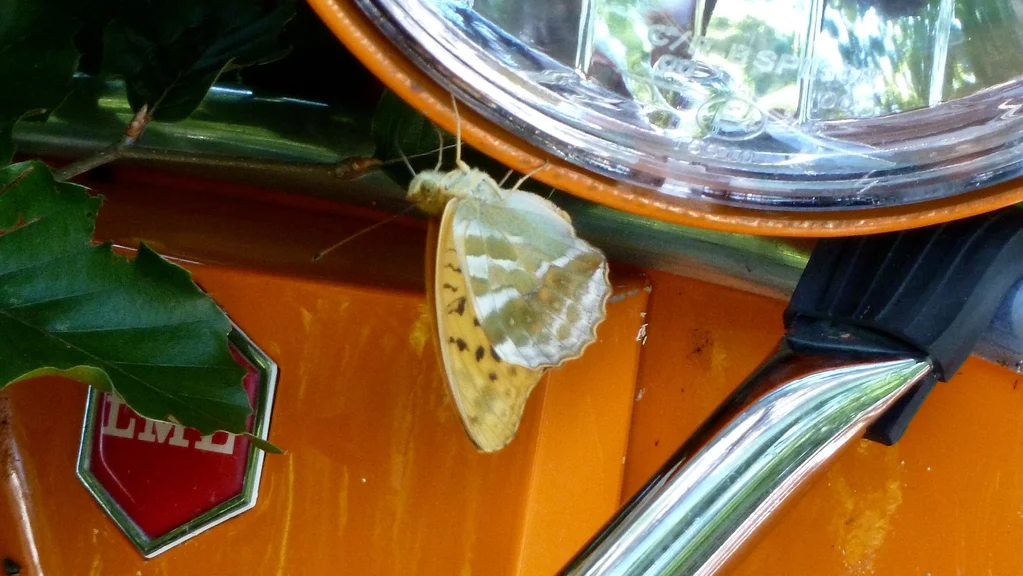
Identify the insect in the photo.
Argynnis paphia
